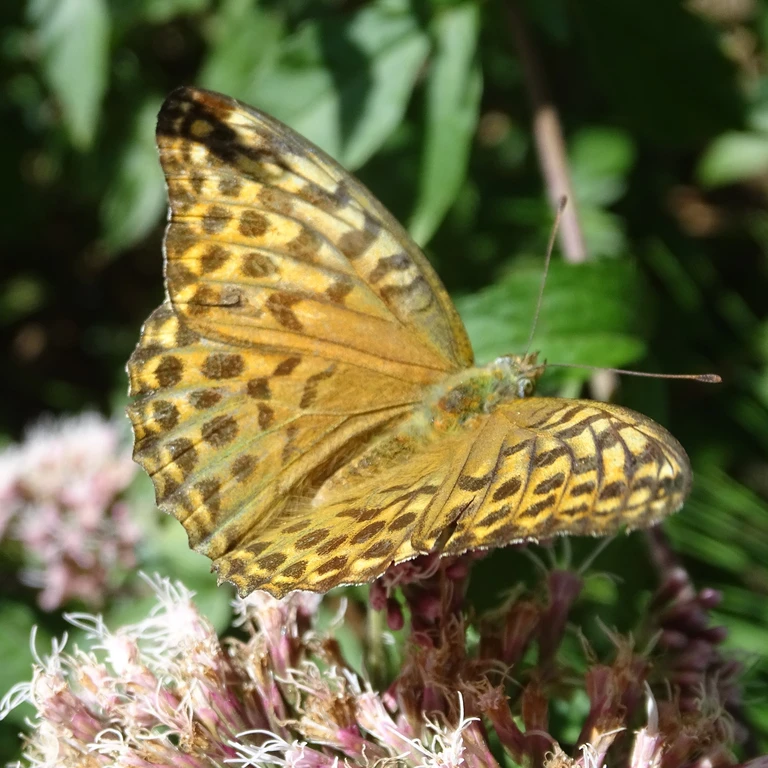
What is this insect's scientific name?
Argynnis paphia
